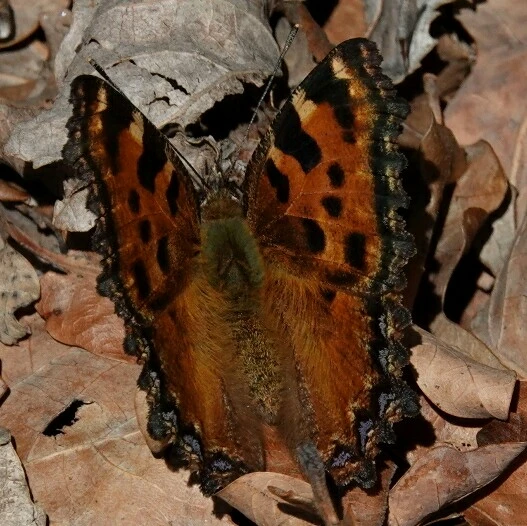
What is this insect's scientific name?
Nymphalis polychloros
